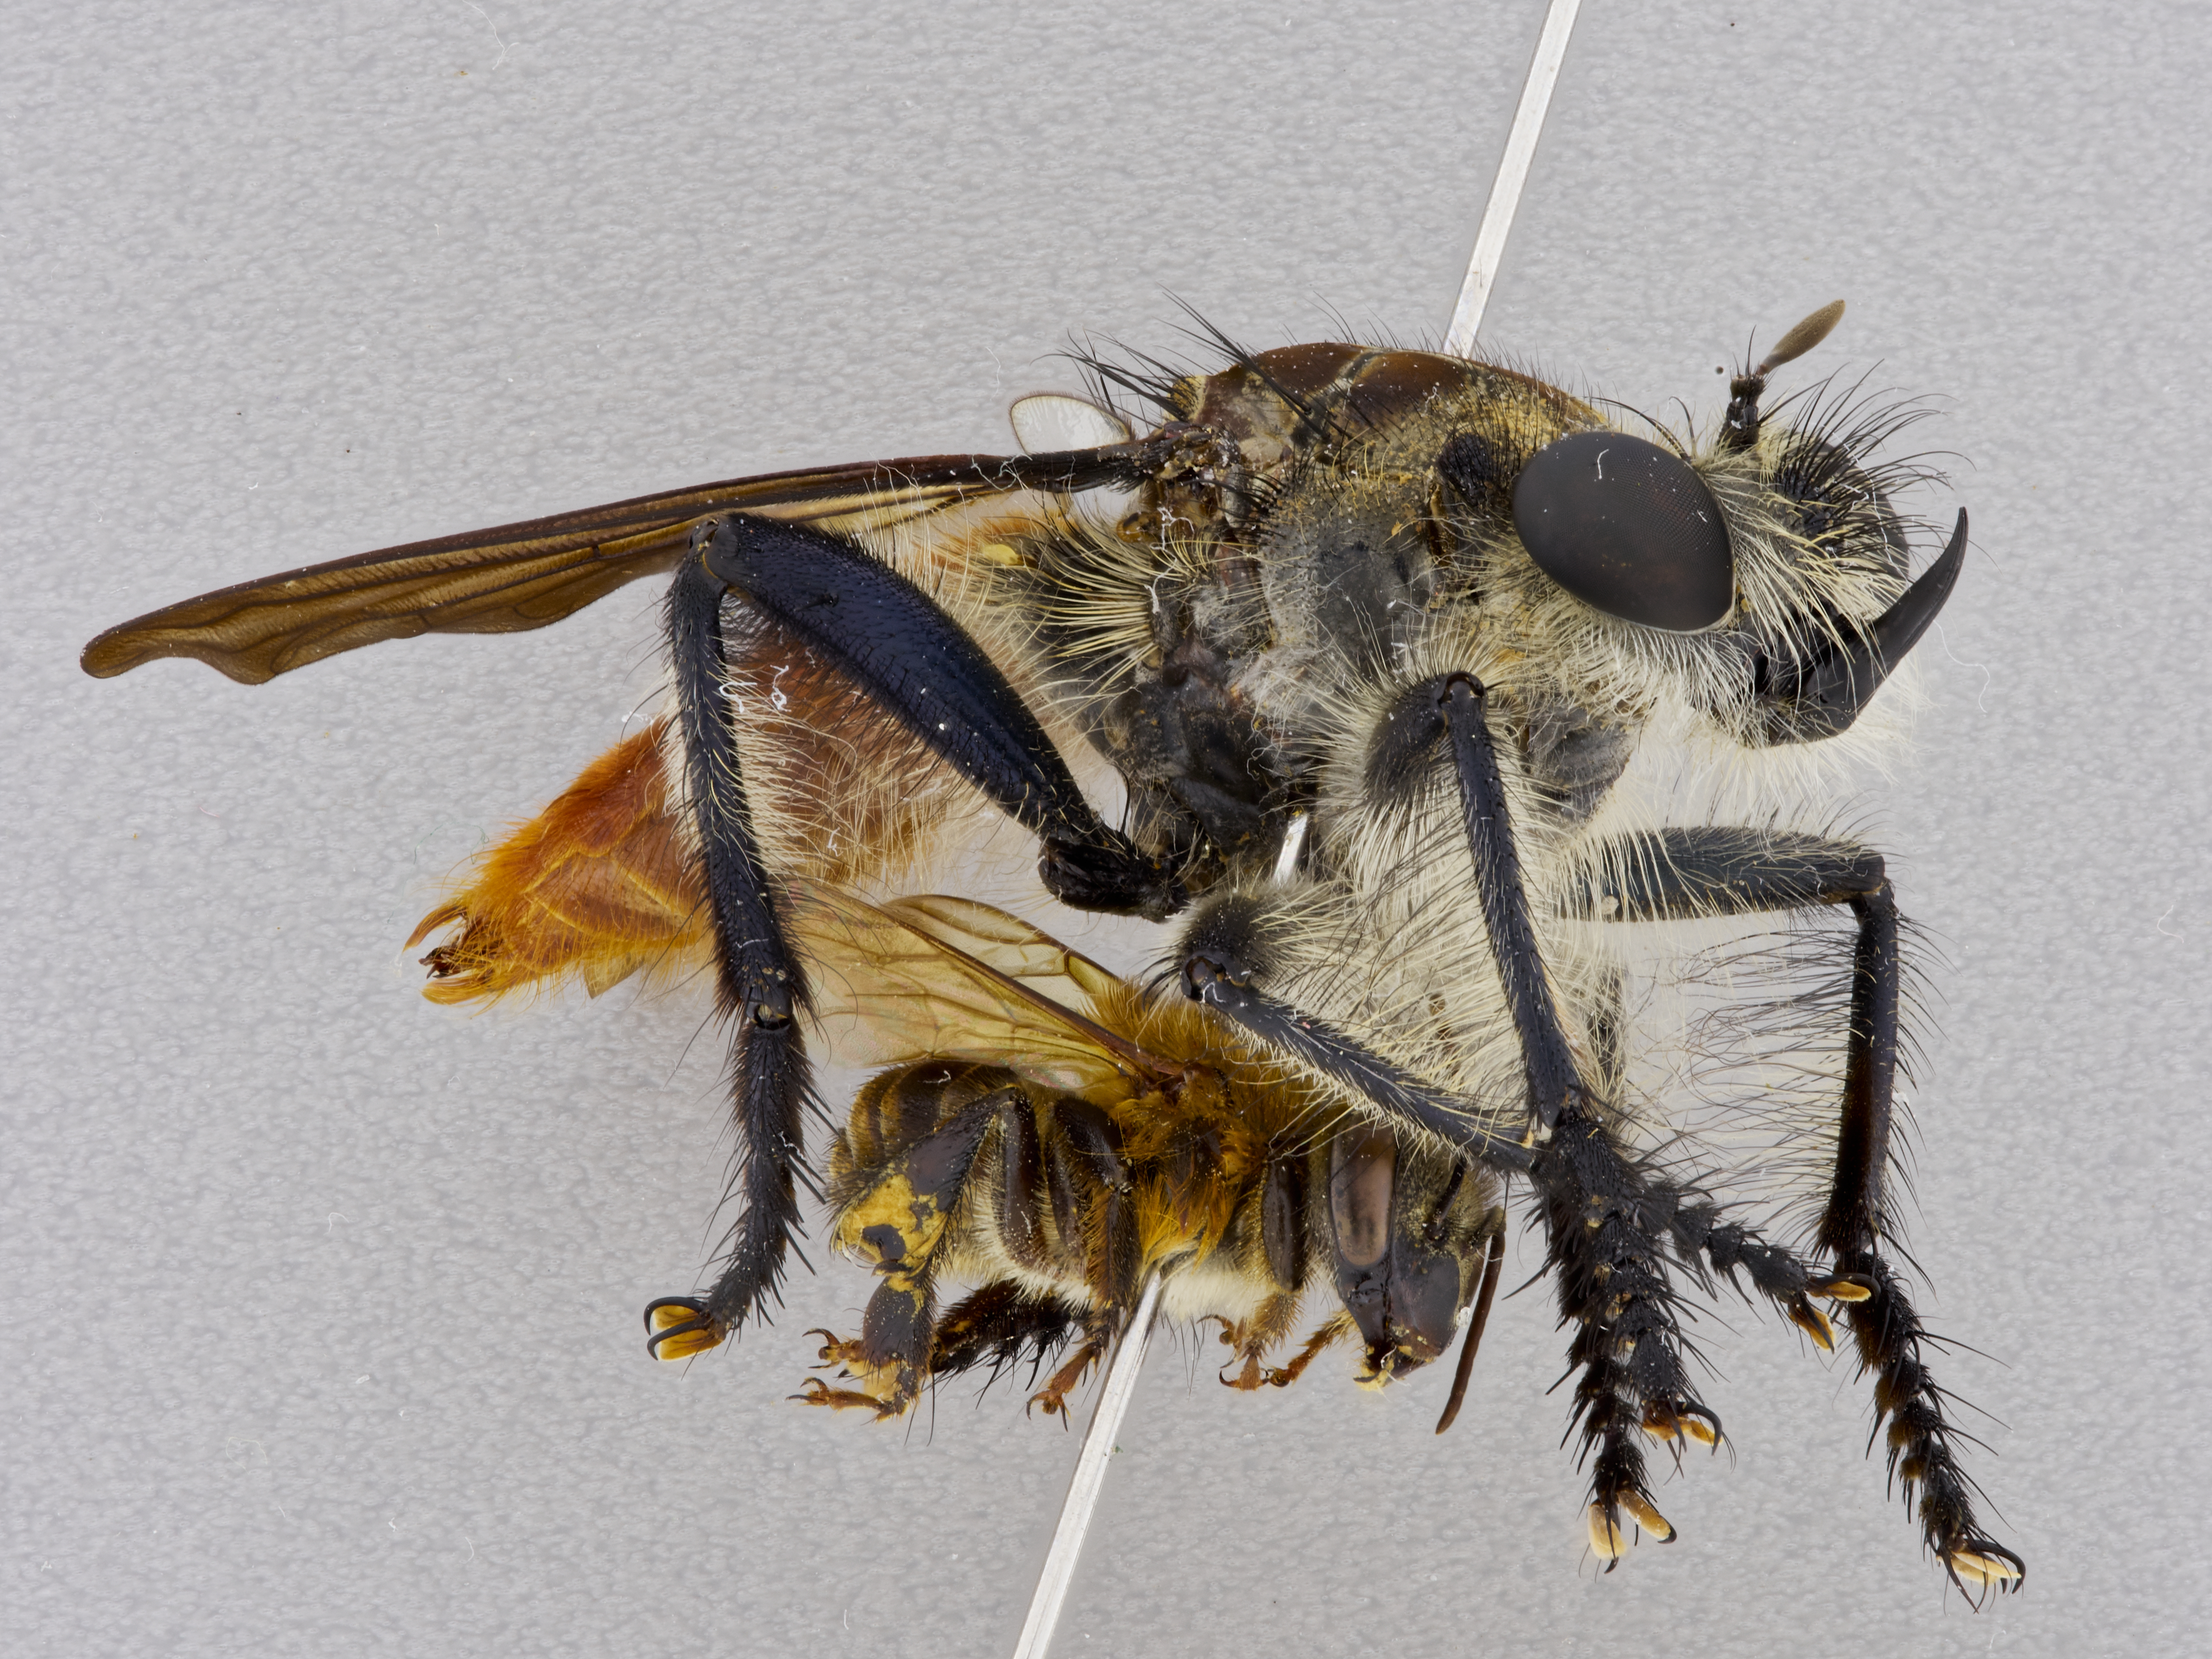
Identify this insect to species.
Pilica formidolosa
